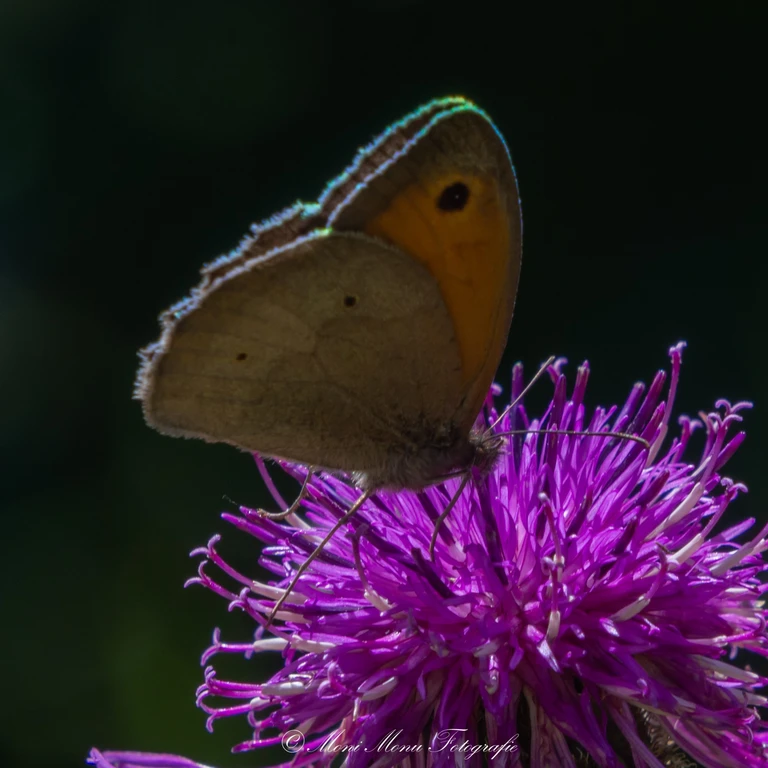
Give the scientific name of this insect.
Maniola jurtina
